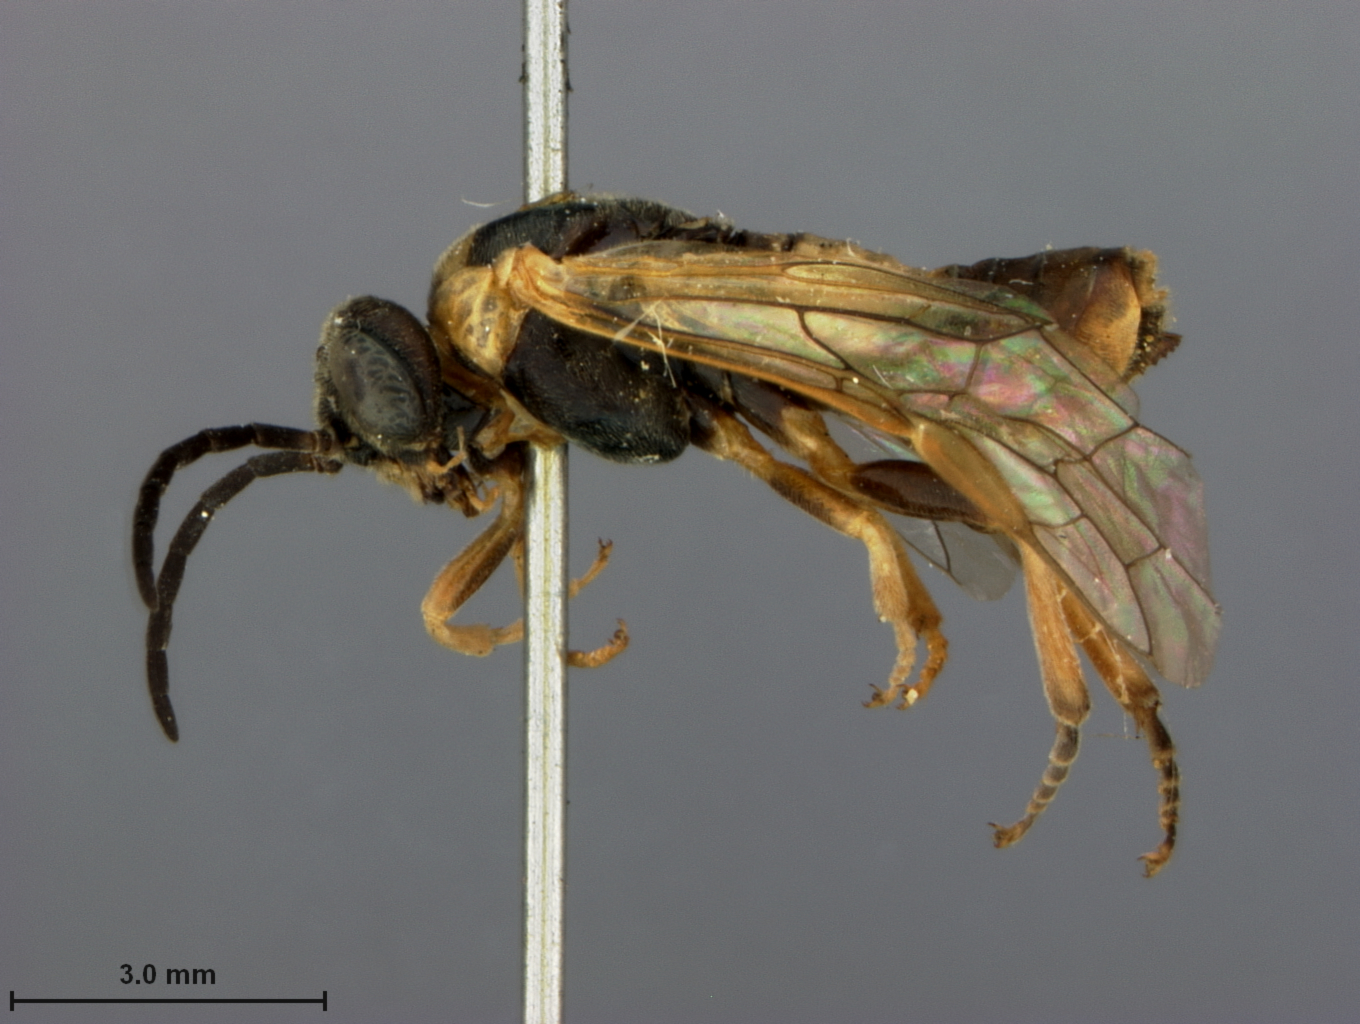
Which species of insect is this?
Hemichroa phytophagica
